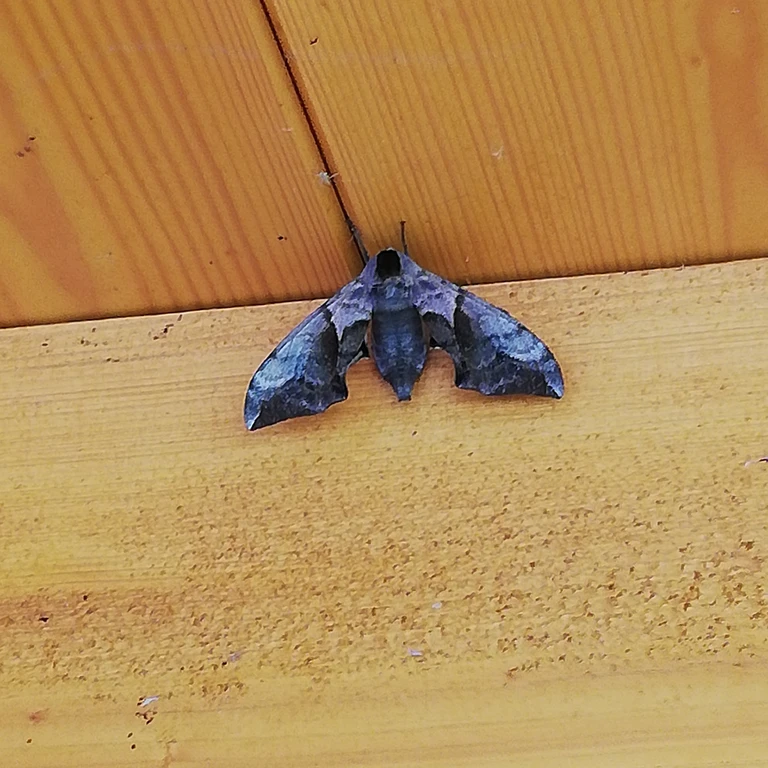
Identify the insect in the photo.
Smerinthus ocellata
